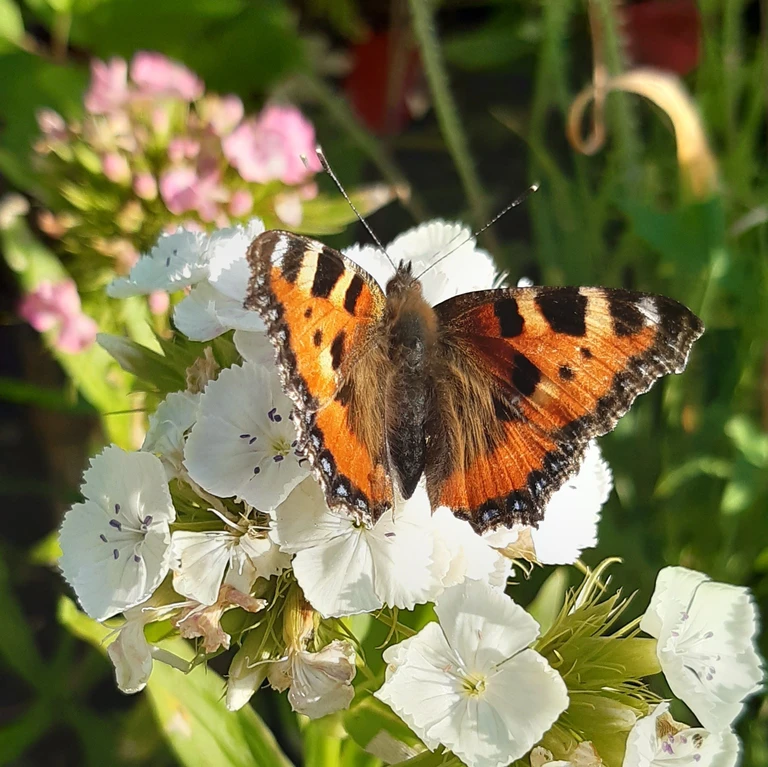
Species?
Aglais urticae
